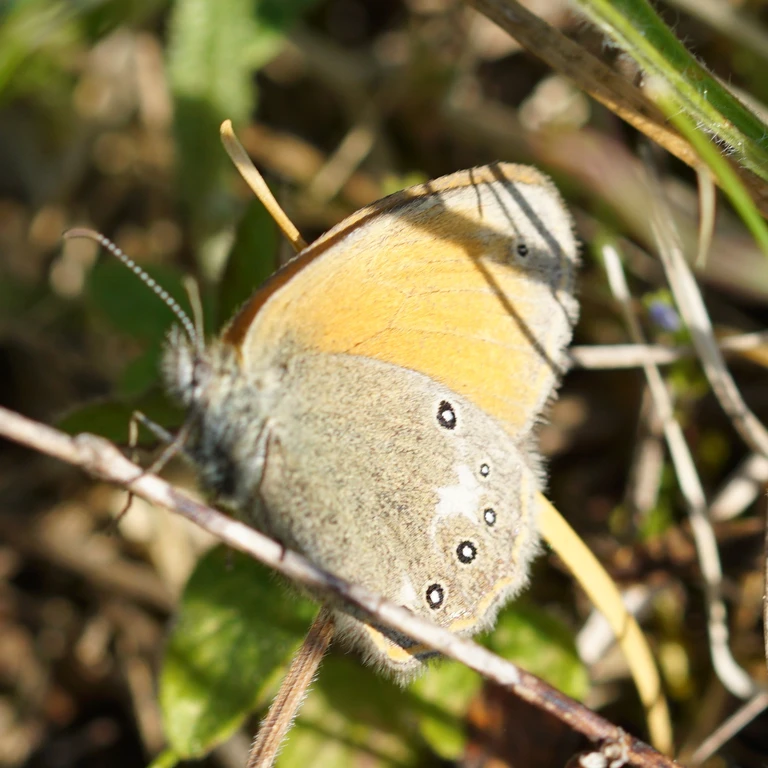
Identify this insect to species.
Coenonympha glycerion (also Coenonympha iphis)
